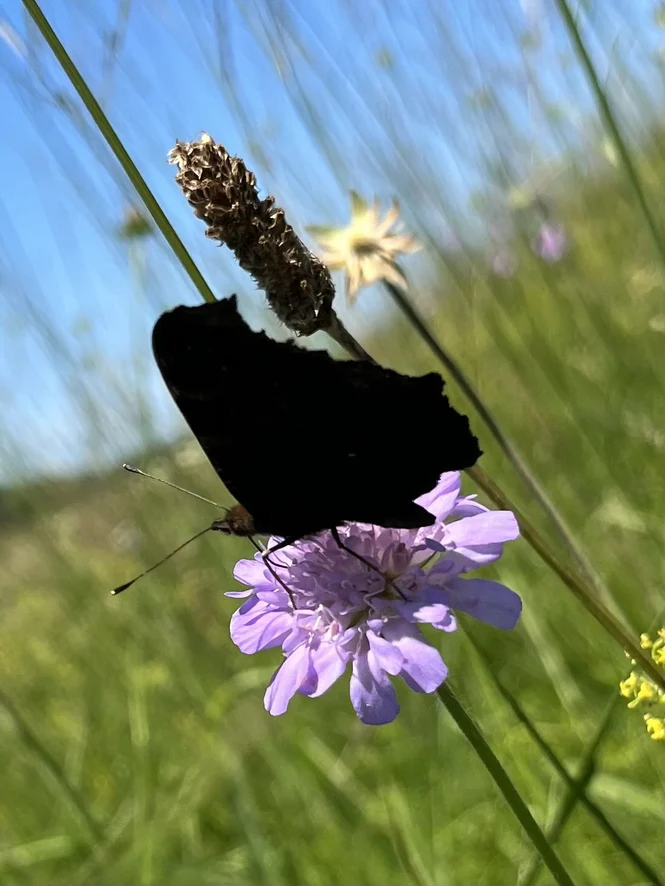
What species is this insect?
Aglais io
